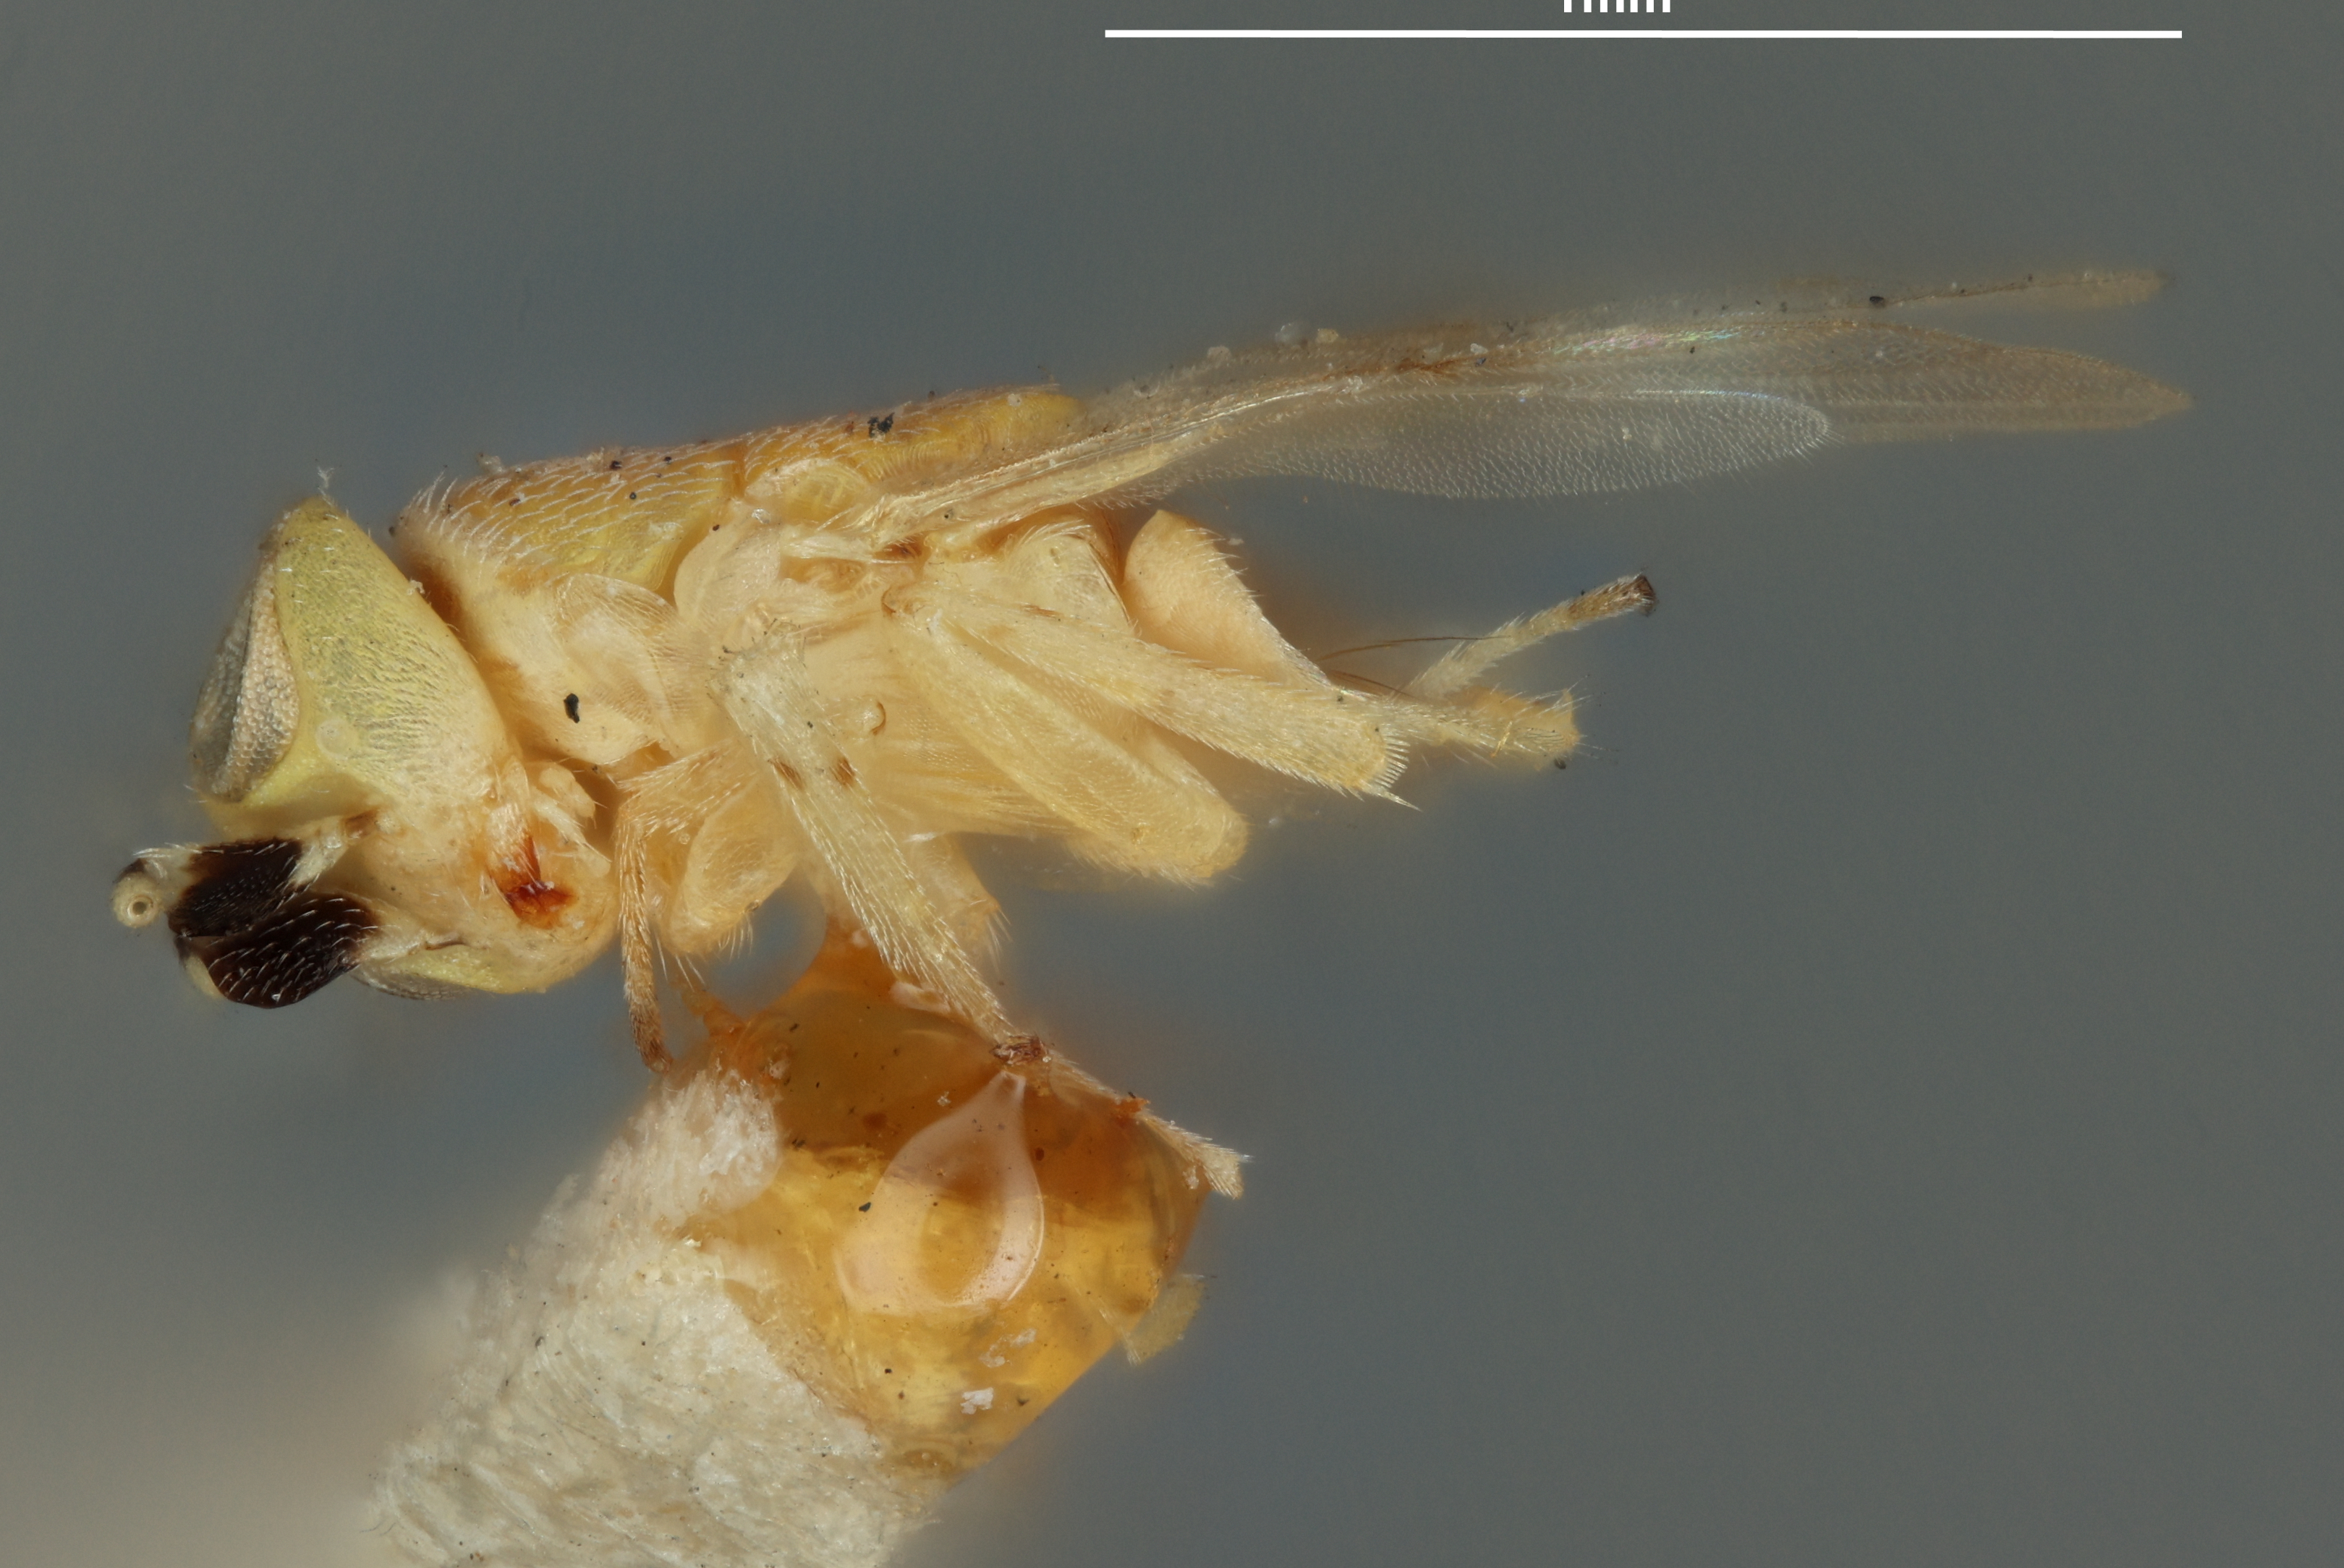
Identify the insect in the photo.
Aphycus cockerelli
